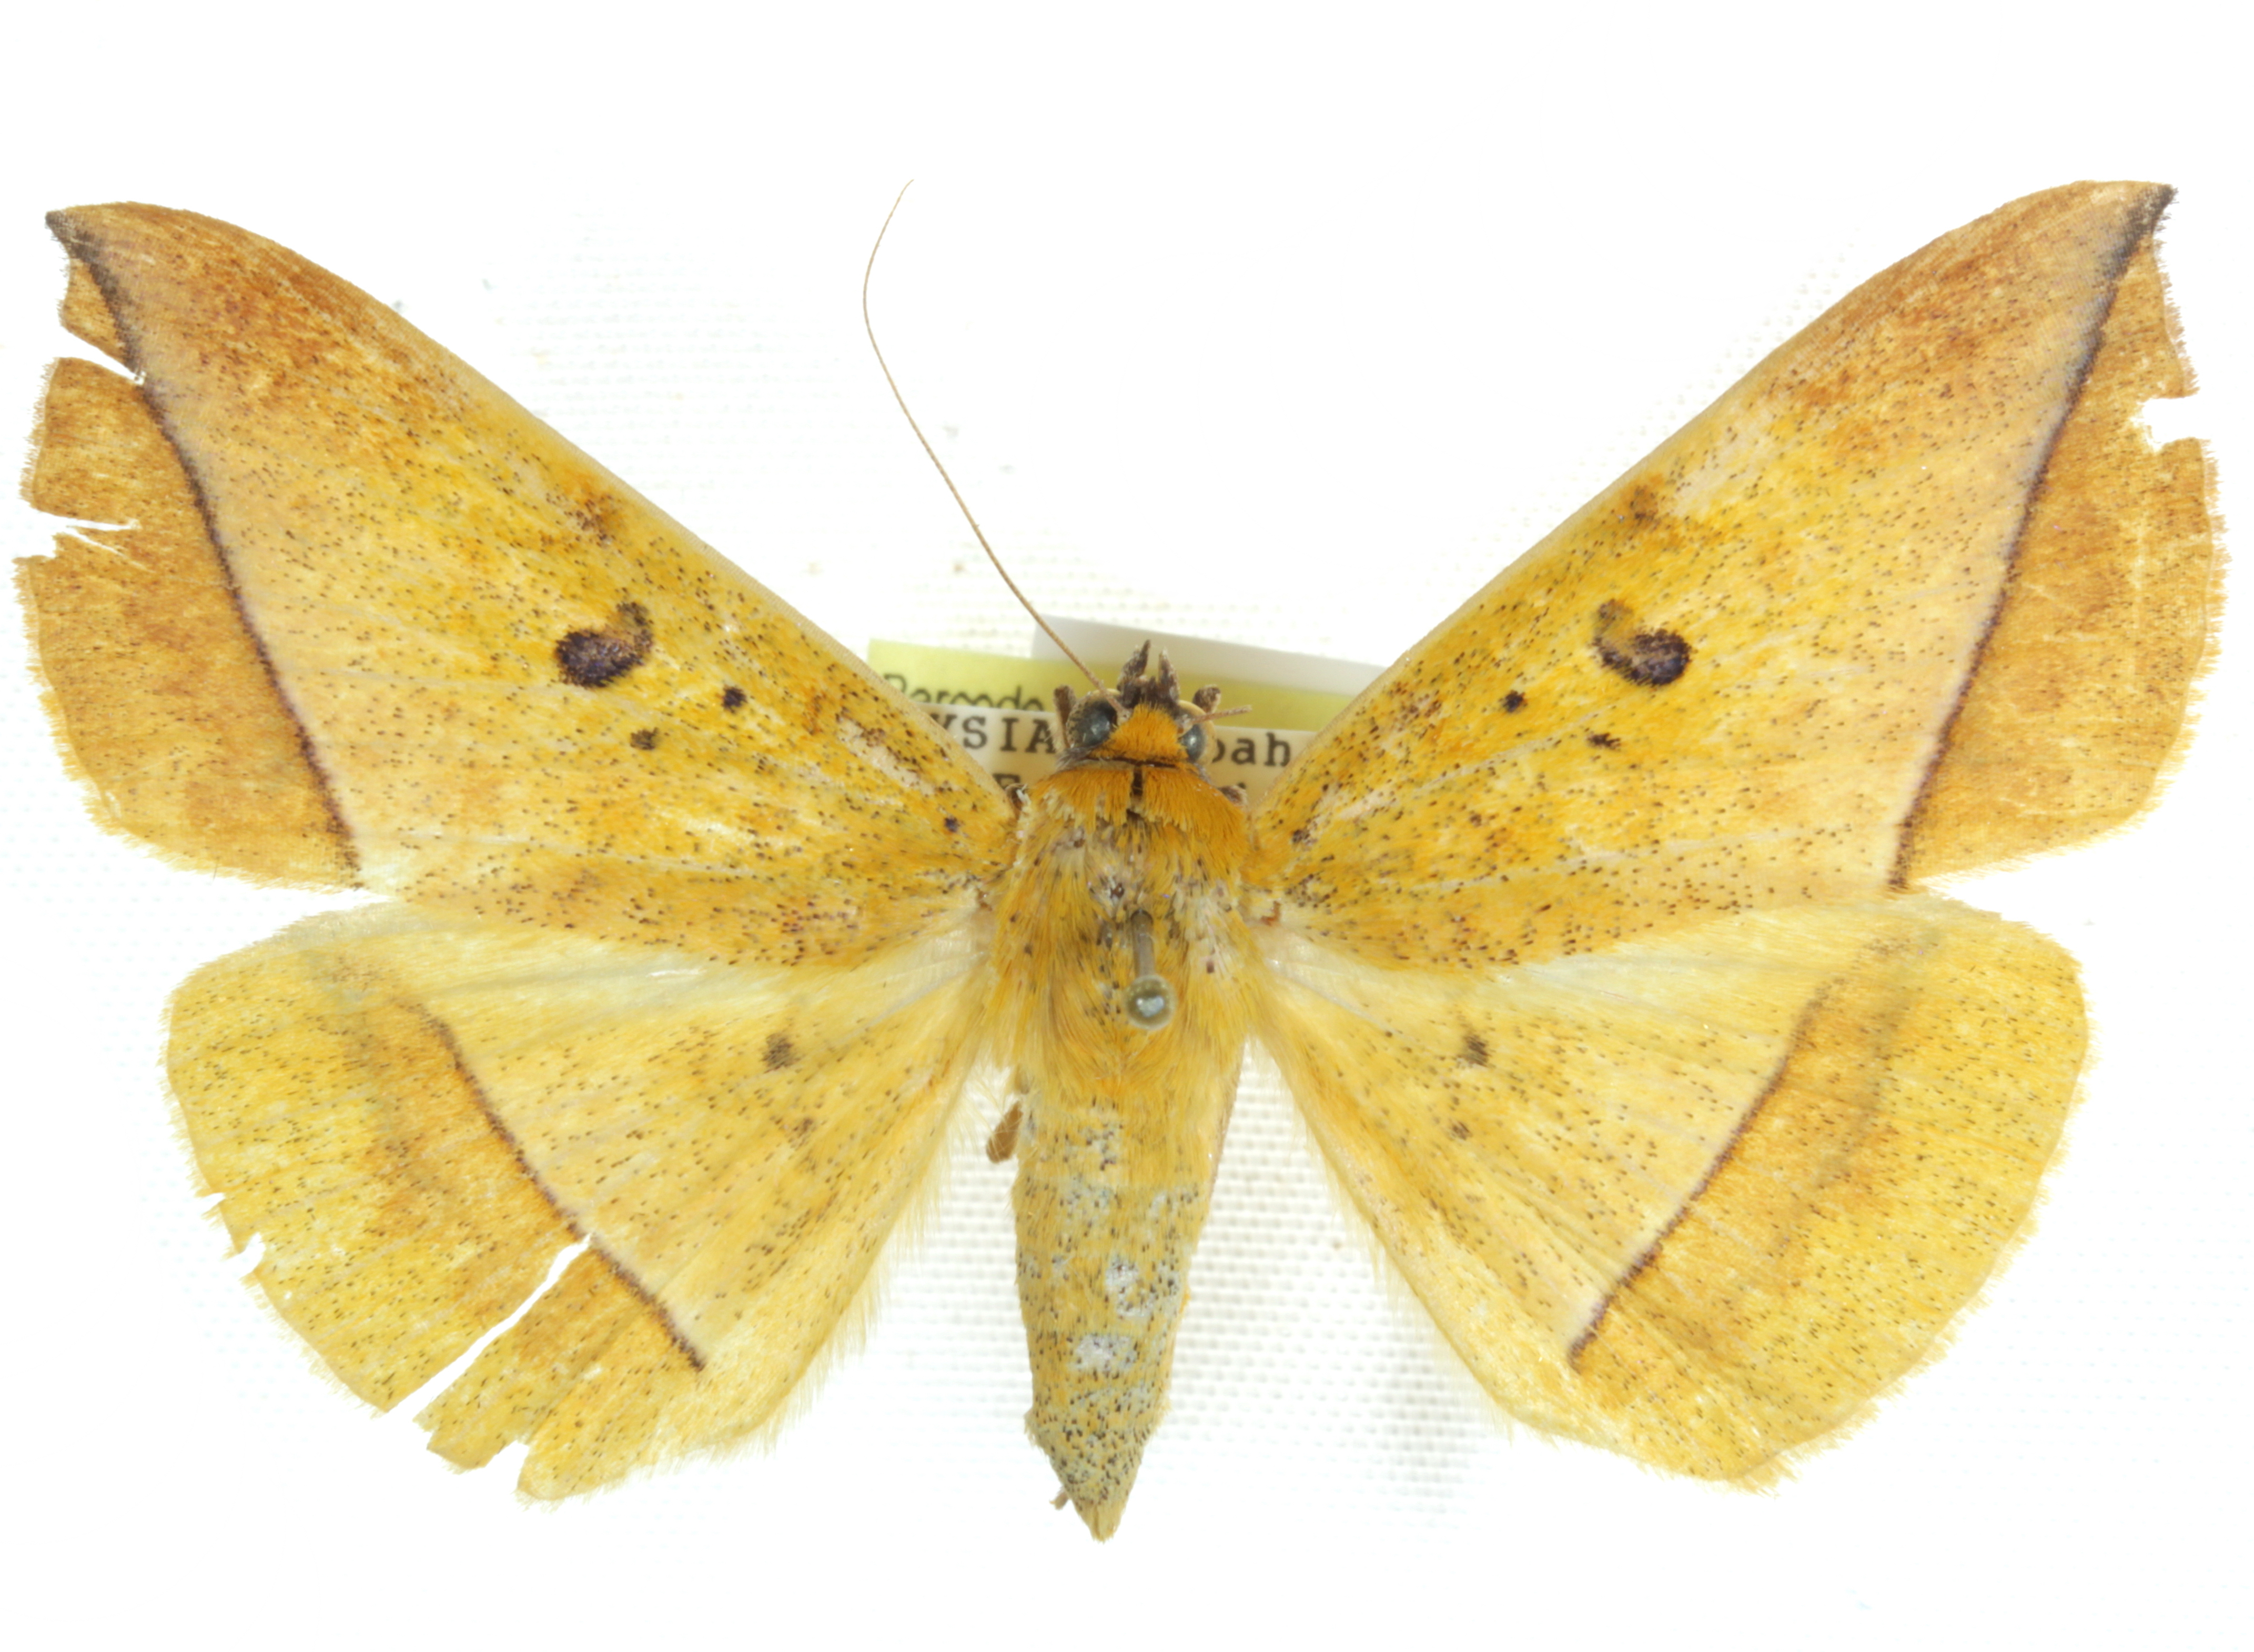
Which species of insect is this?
Heterospila fulgurea
